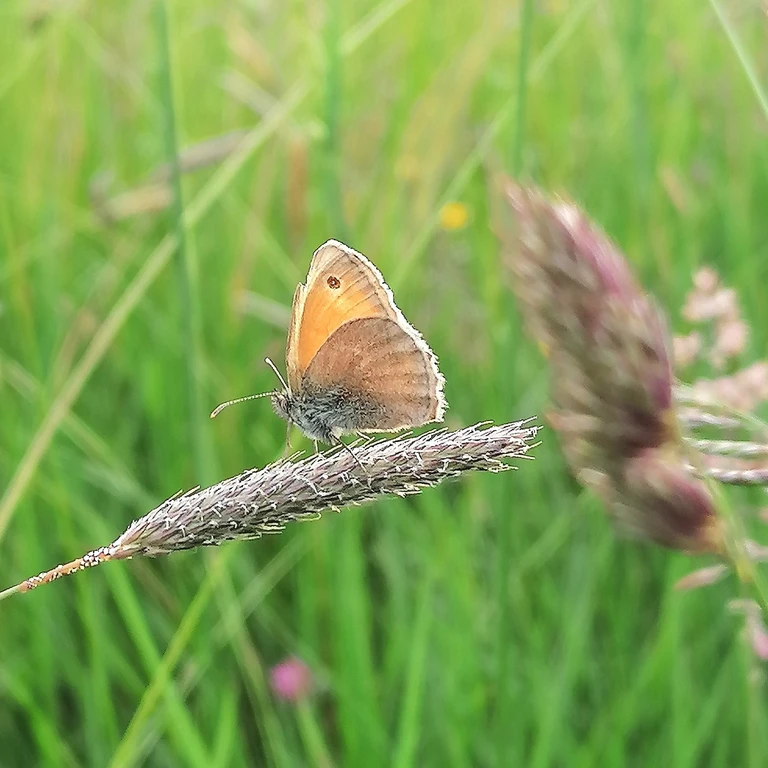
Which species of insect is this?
Coenonympha pamphilus
